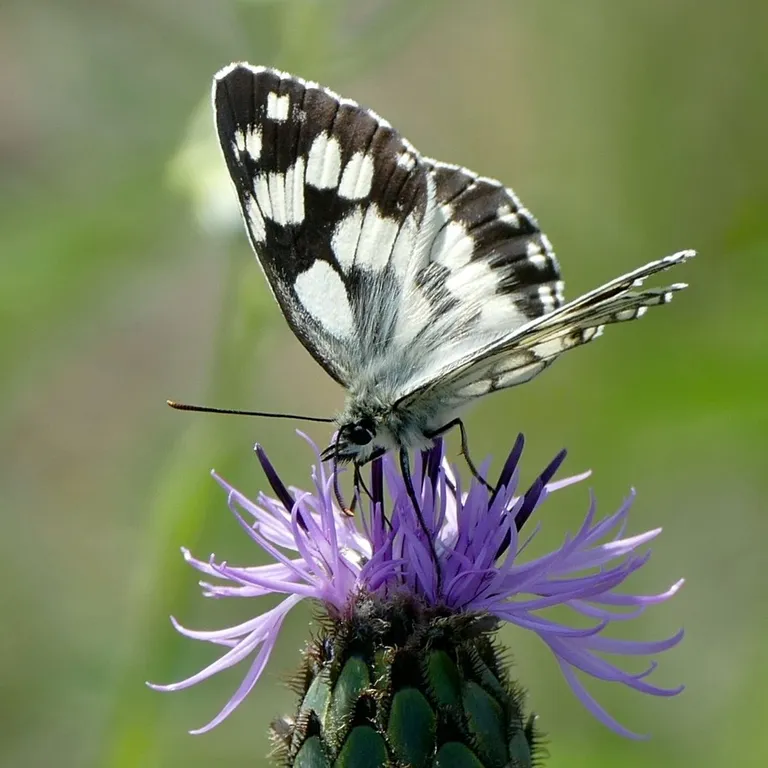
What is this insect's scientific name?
Melanargia galathea
